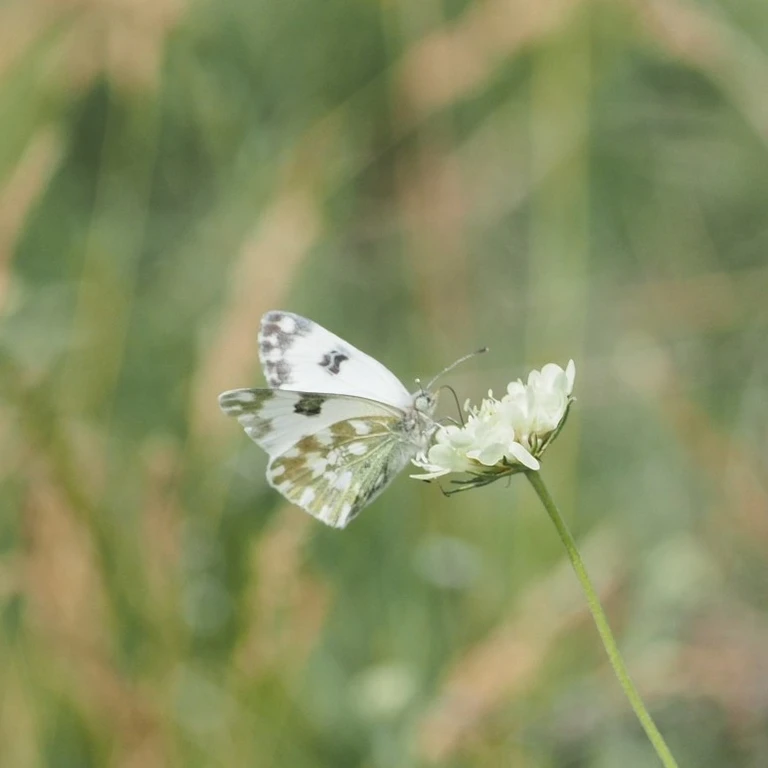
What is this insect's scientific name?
Pontia edusa
